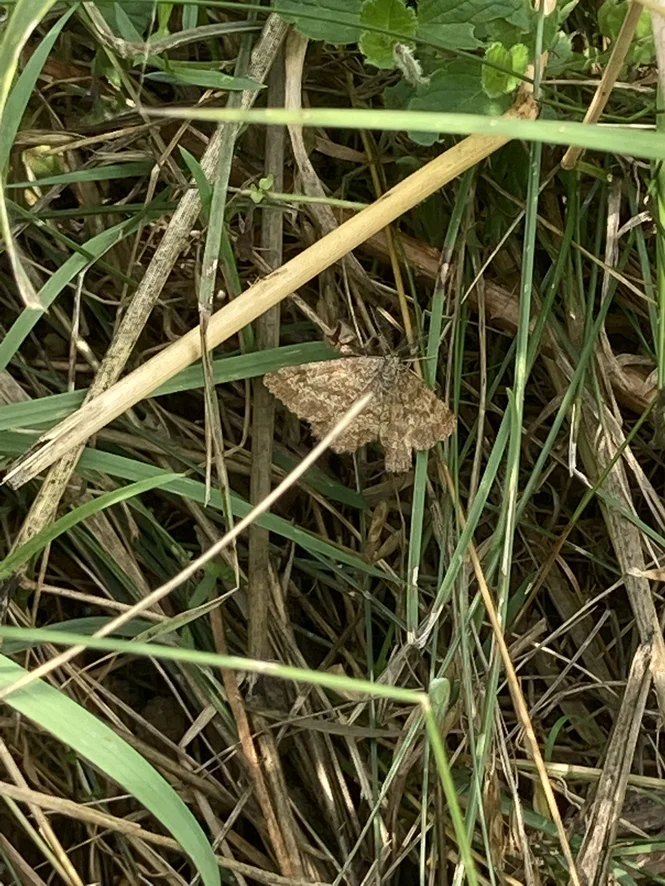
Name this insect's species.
Ematurga atomaria
